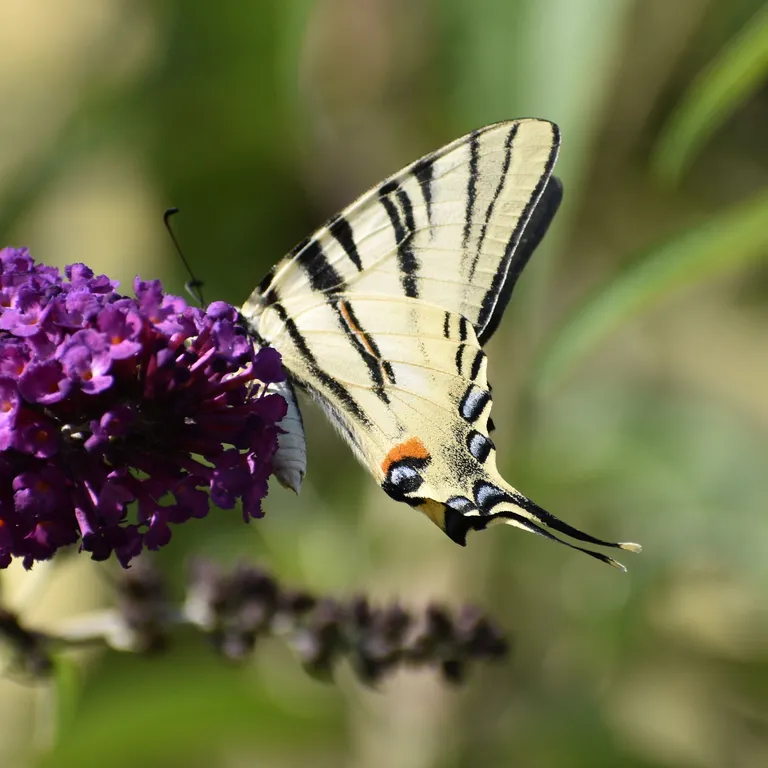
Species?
Iphiclides podalirius
